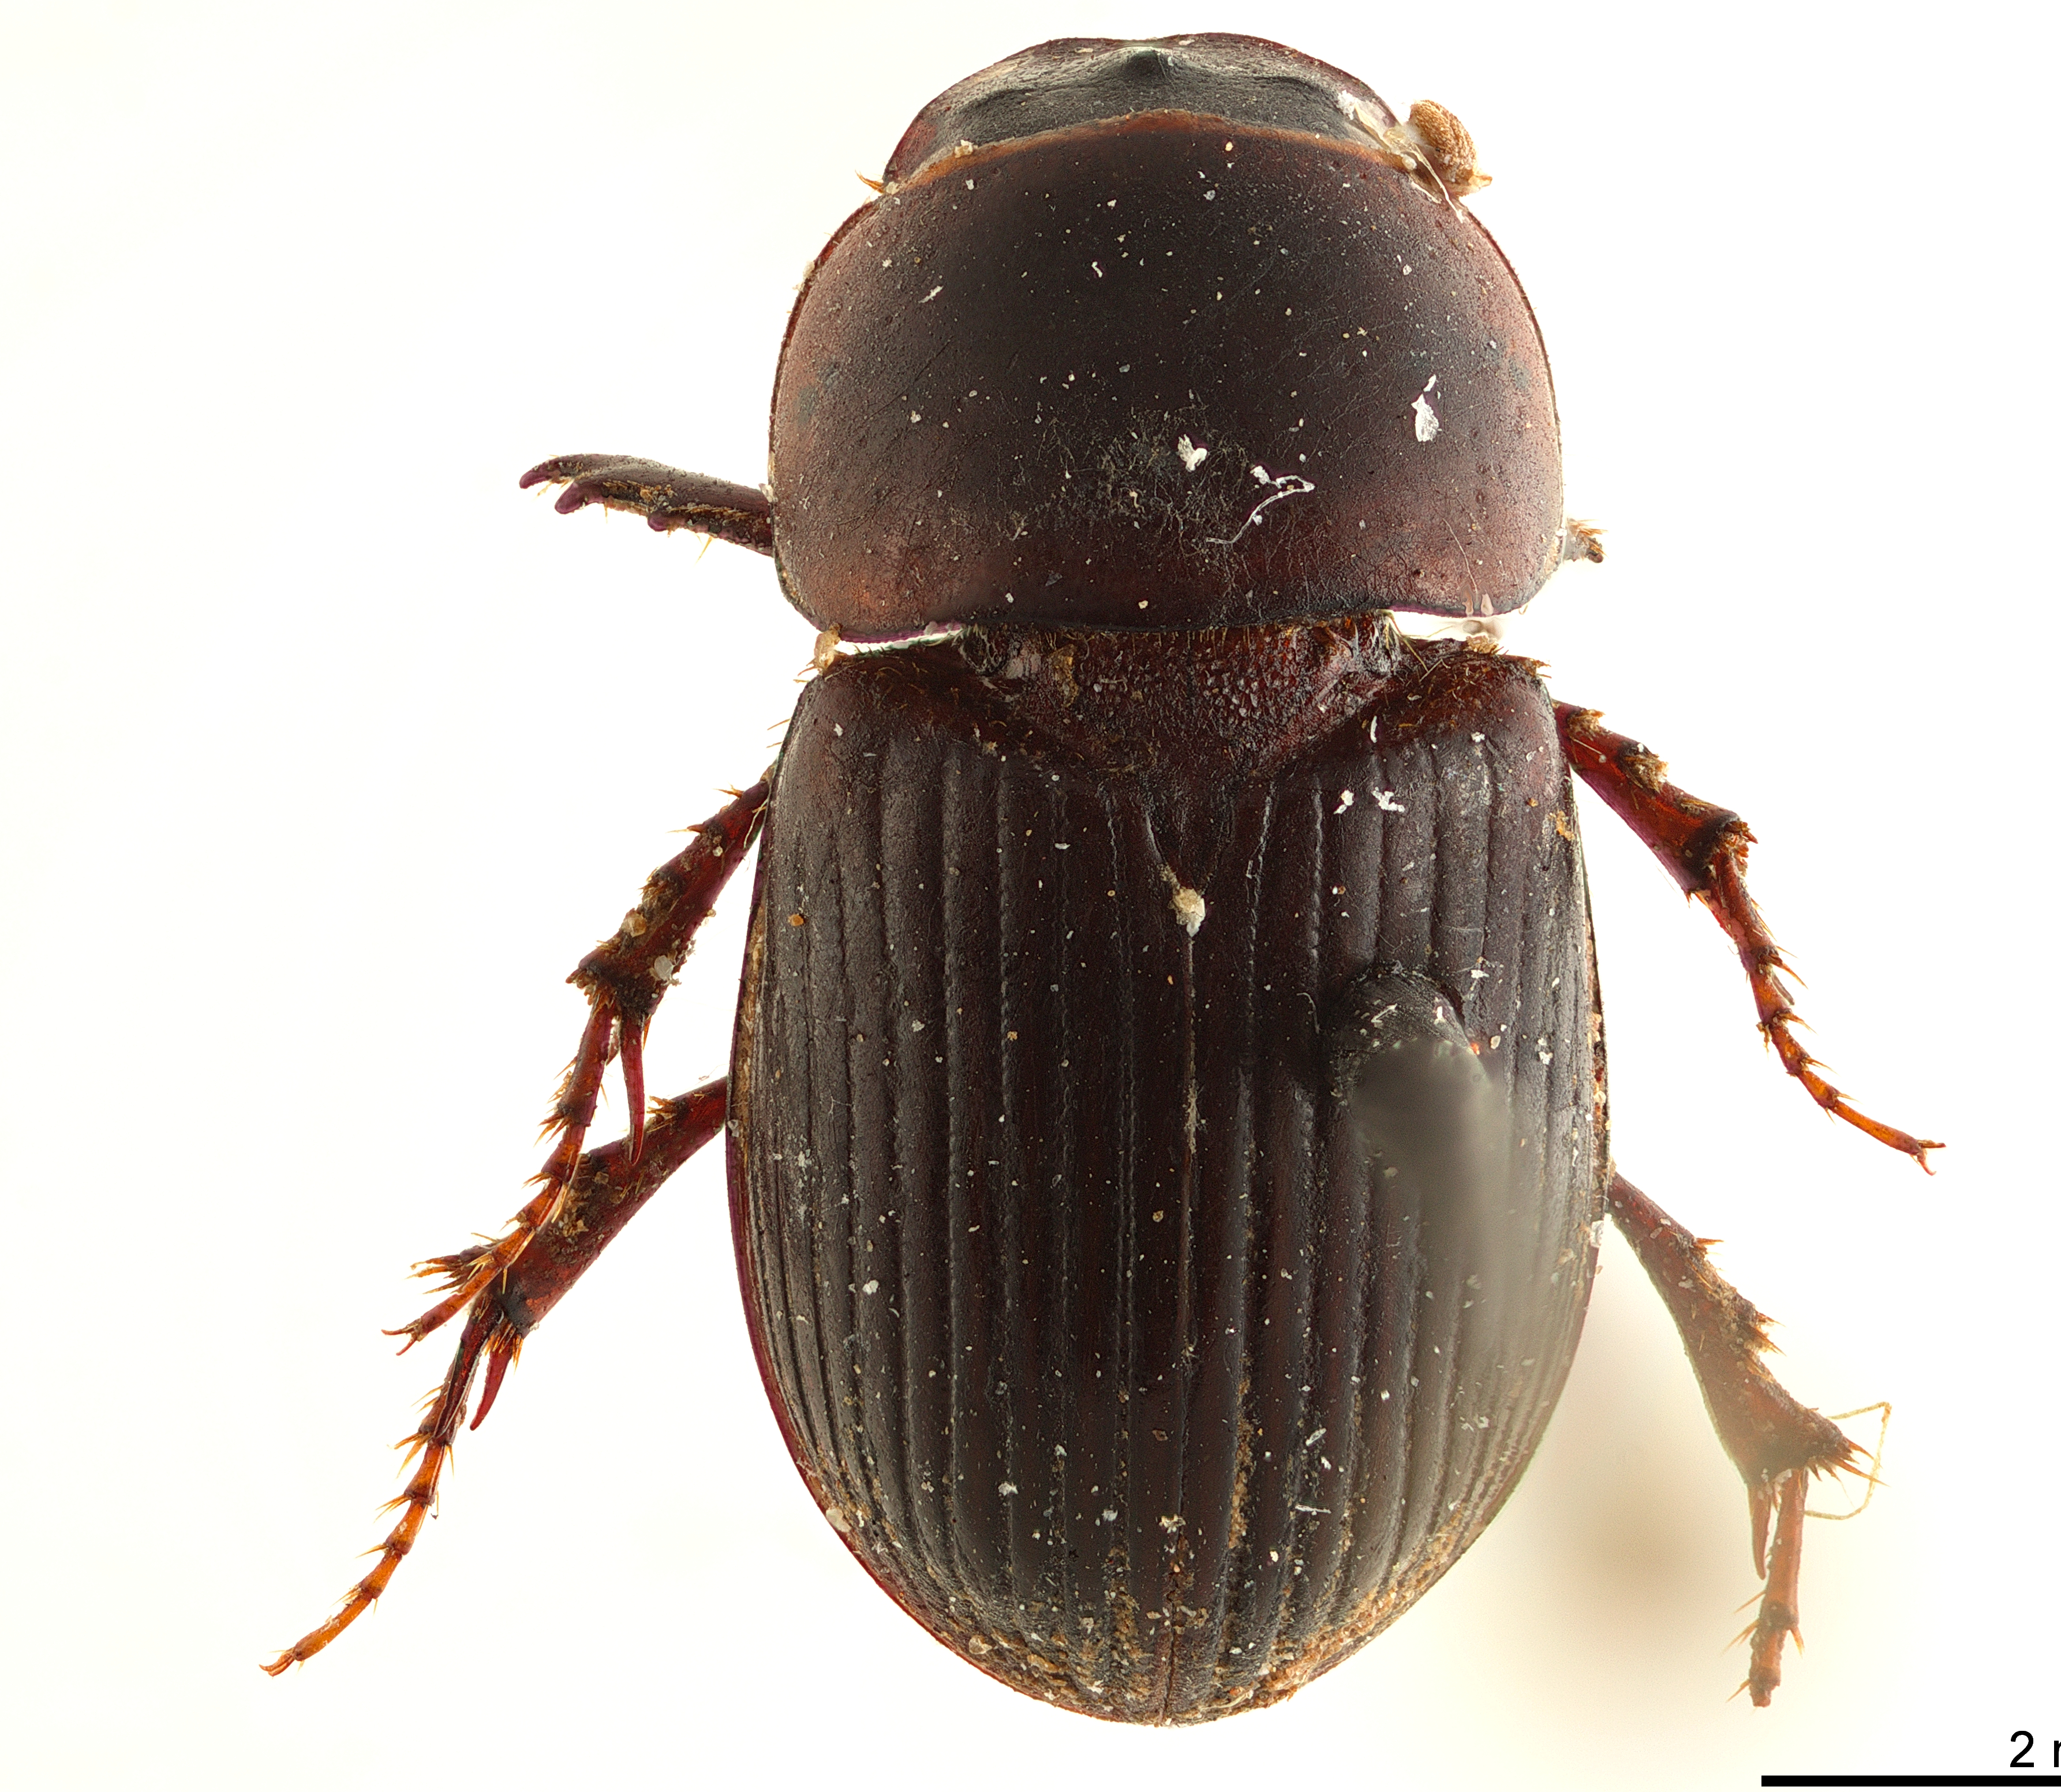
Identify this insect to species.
Pharaphodius infinitus
